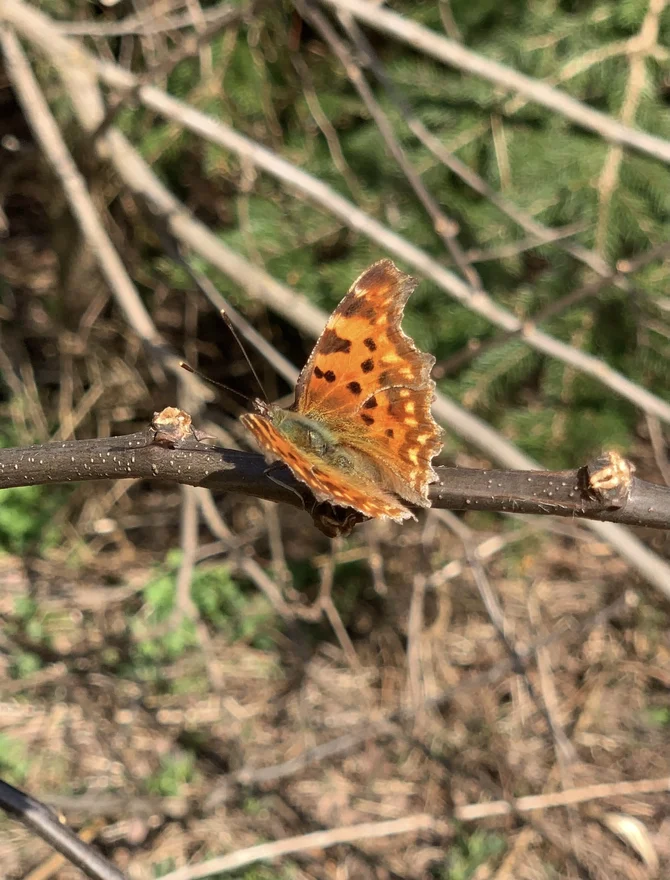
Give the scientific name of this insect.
Polygonia c-album
